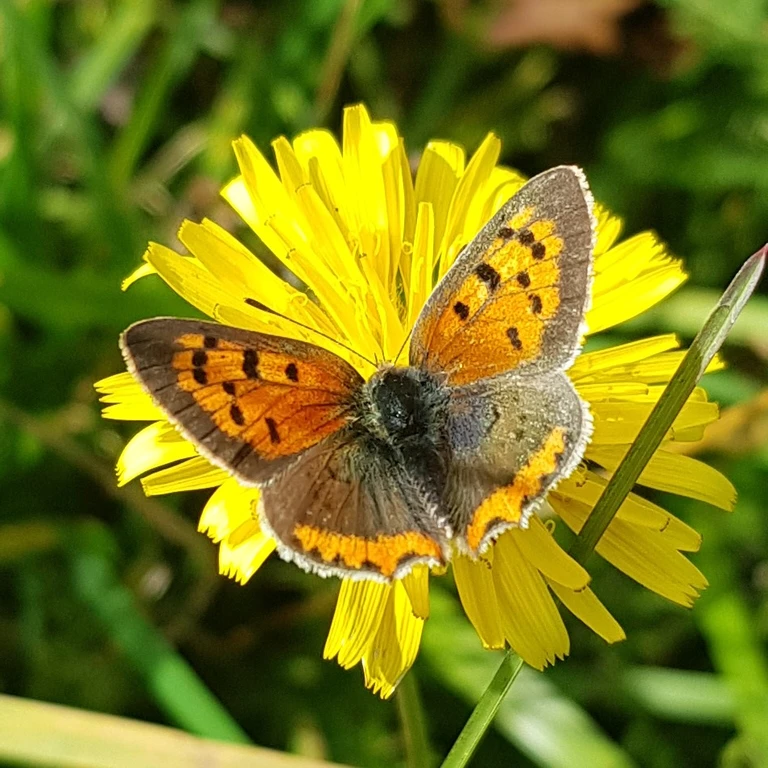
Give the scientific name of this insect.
Lycaena phlaeas
